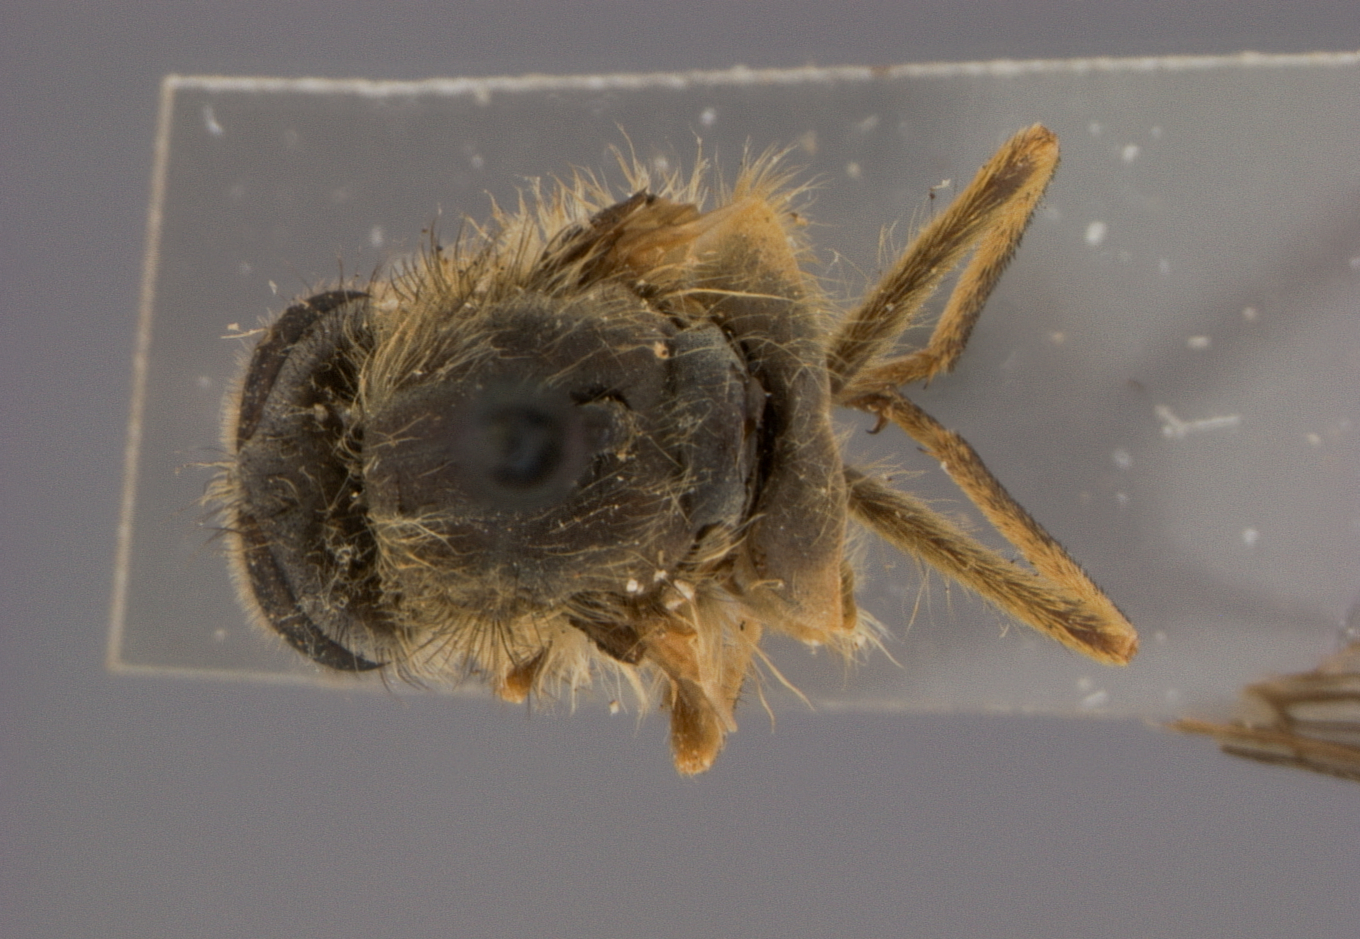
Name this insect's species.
Mesomyia constrictifrons
